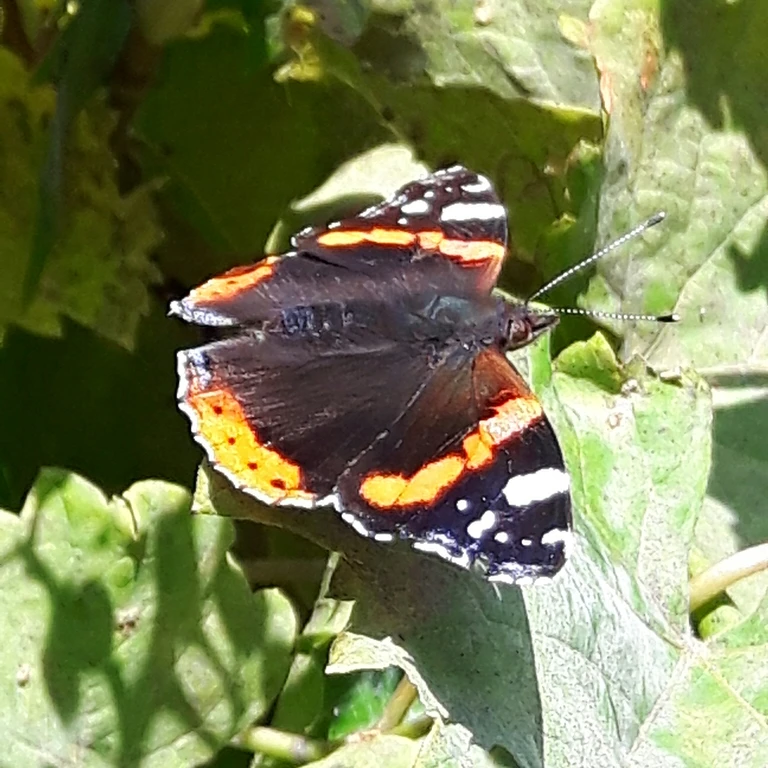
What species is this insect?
Vanessa atalanta
